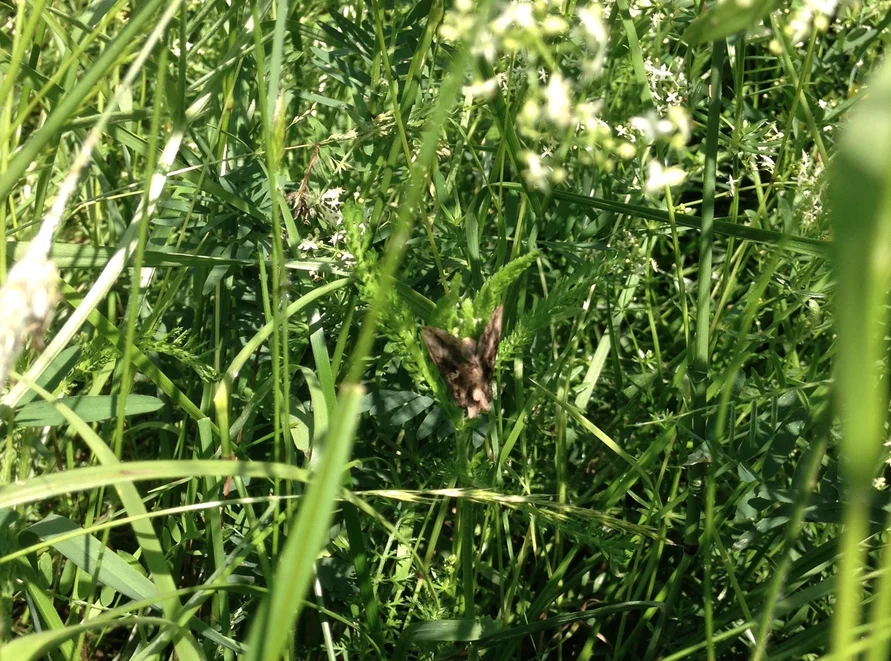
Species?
Autographa gamma
